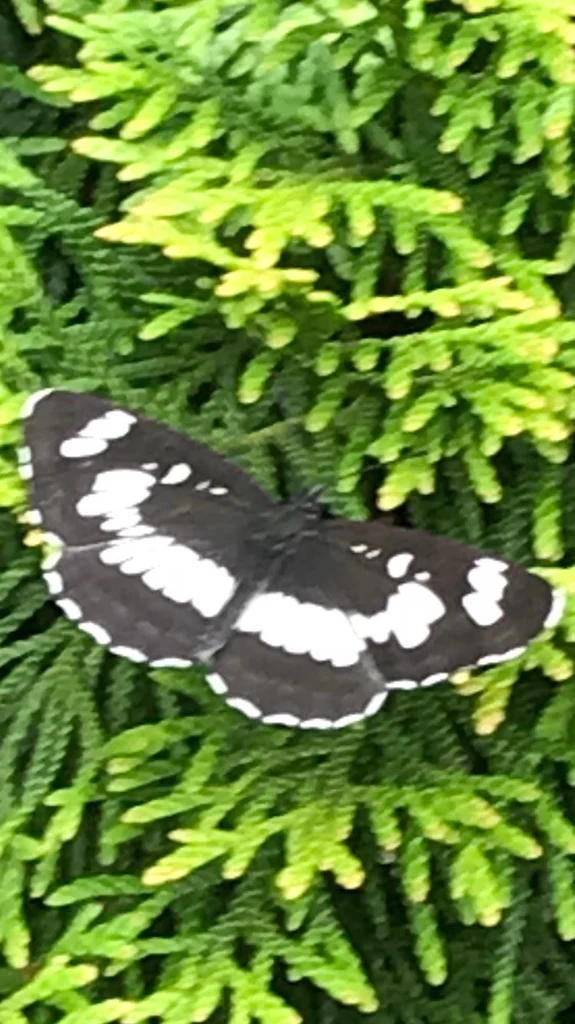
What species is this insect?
Neptis rivularis
